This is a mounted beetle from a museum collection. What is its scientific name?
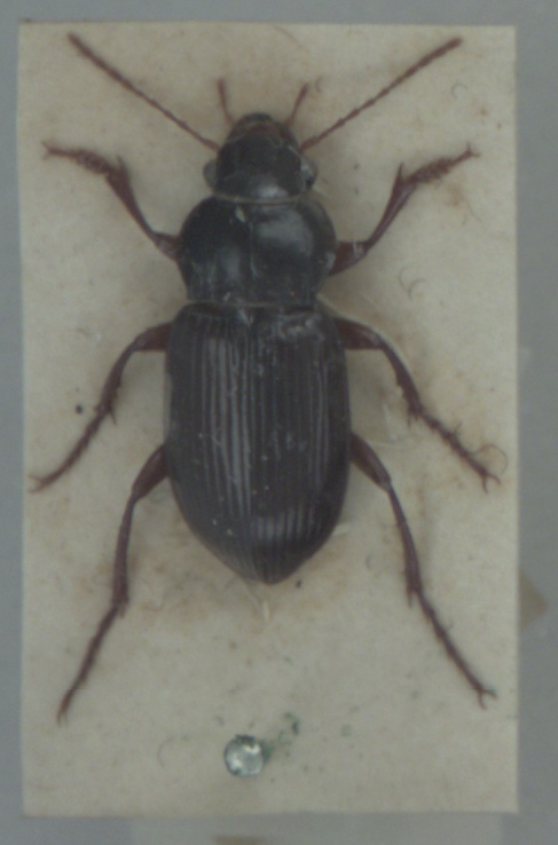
Amara aulica
